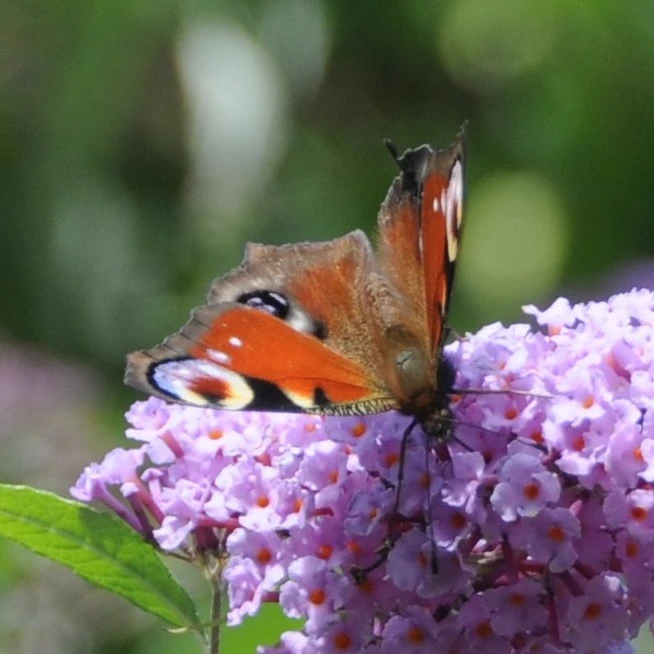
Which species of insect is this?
Aglais io
